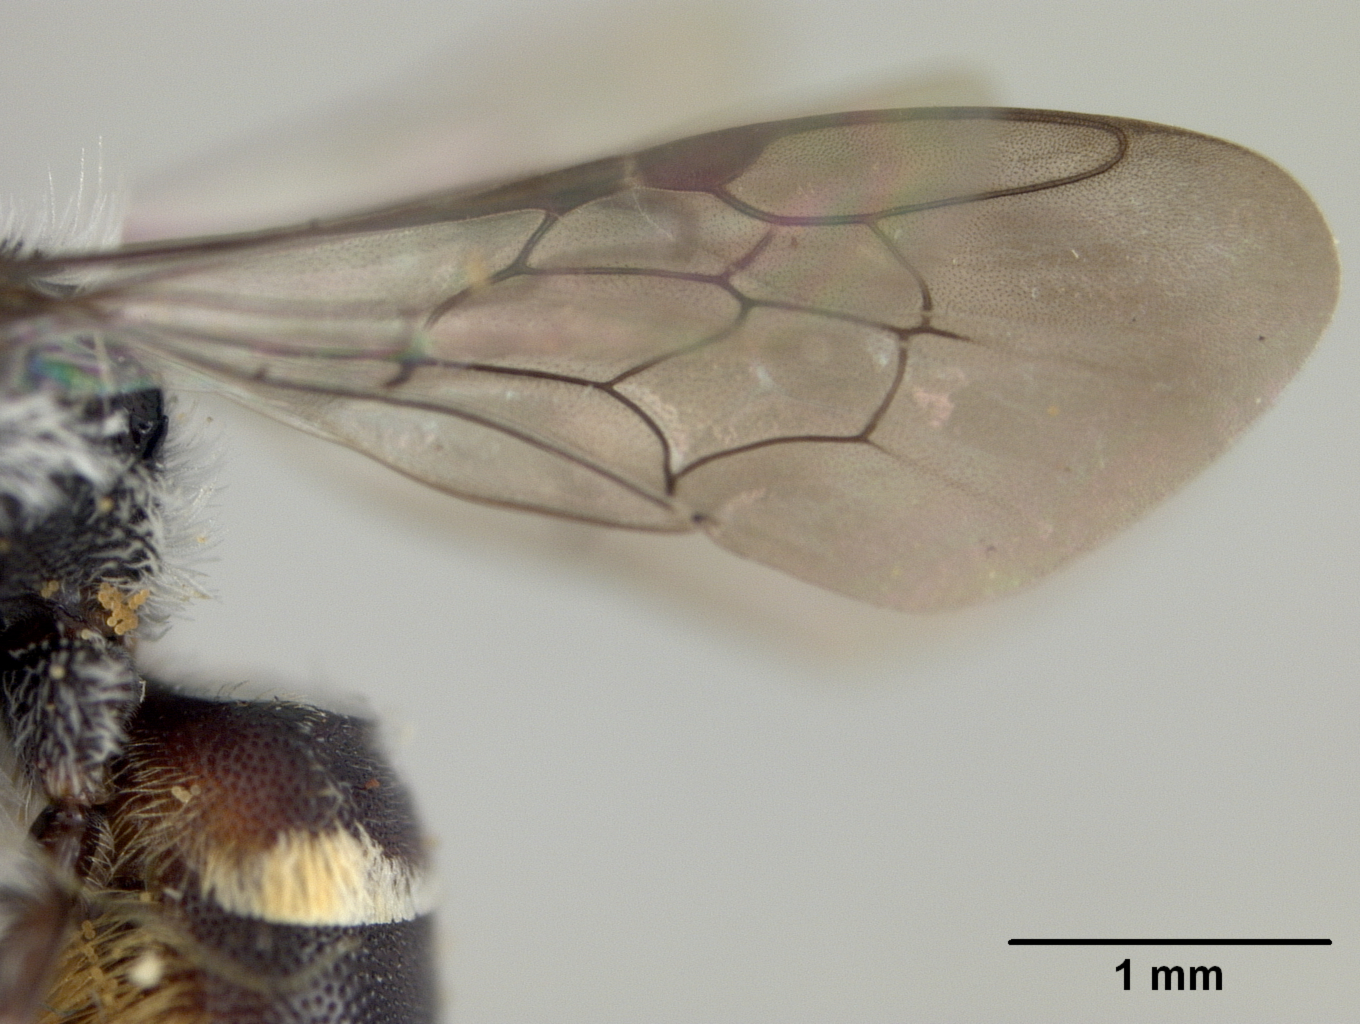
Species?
Heriades rufapicatus
